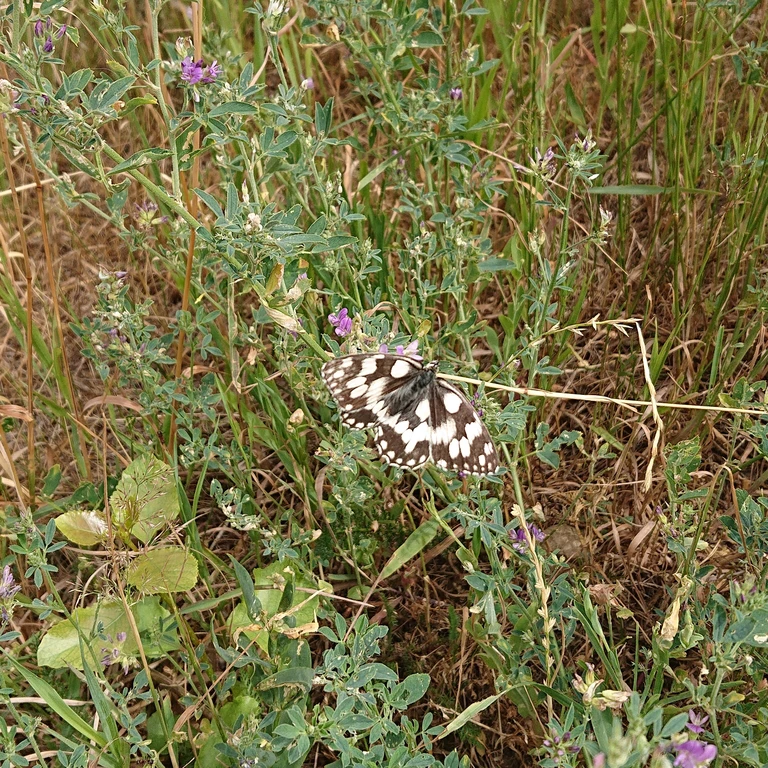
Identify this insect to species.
Melanargia galathea
